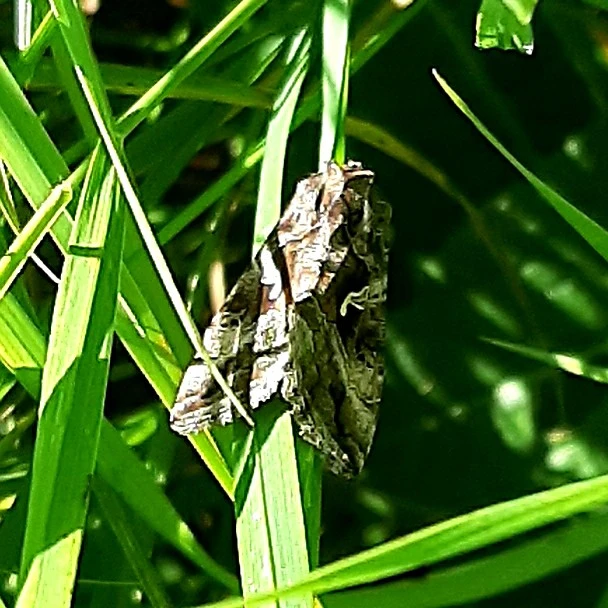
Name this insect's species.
Autographa gamma
